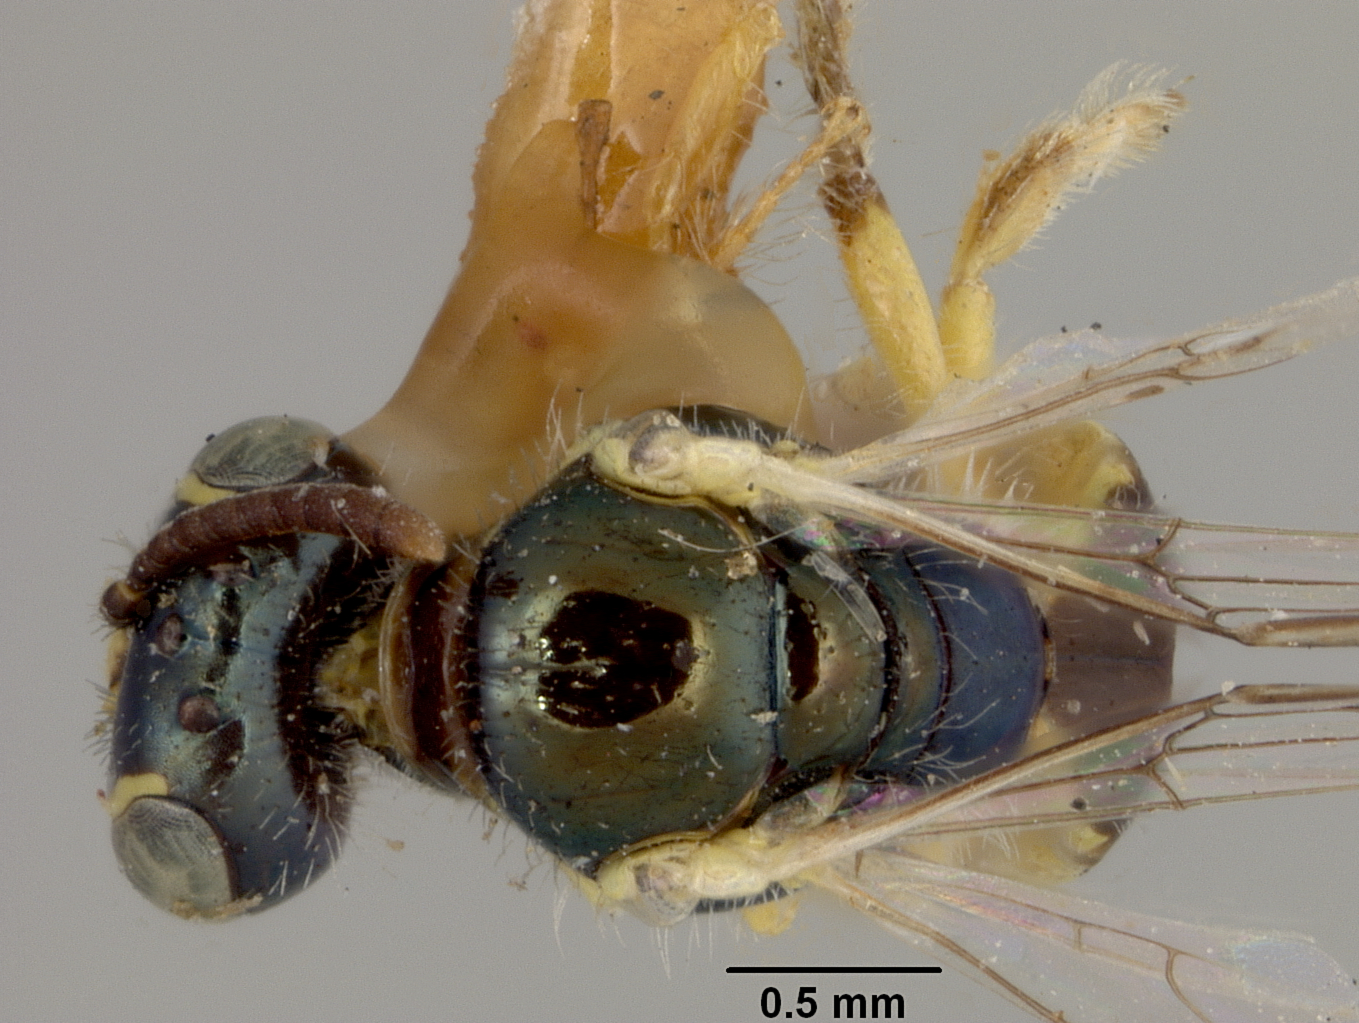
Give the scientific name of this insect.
Perdita ashmeadi
